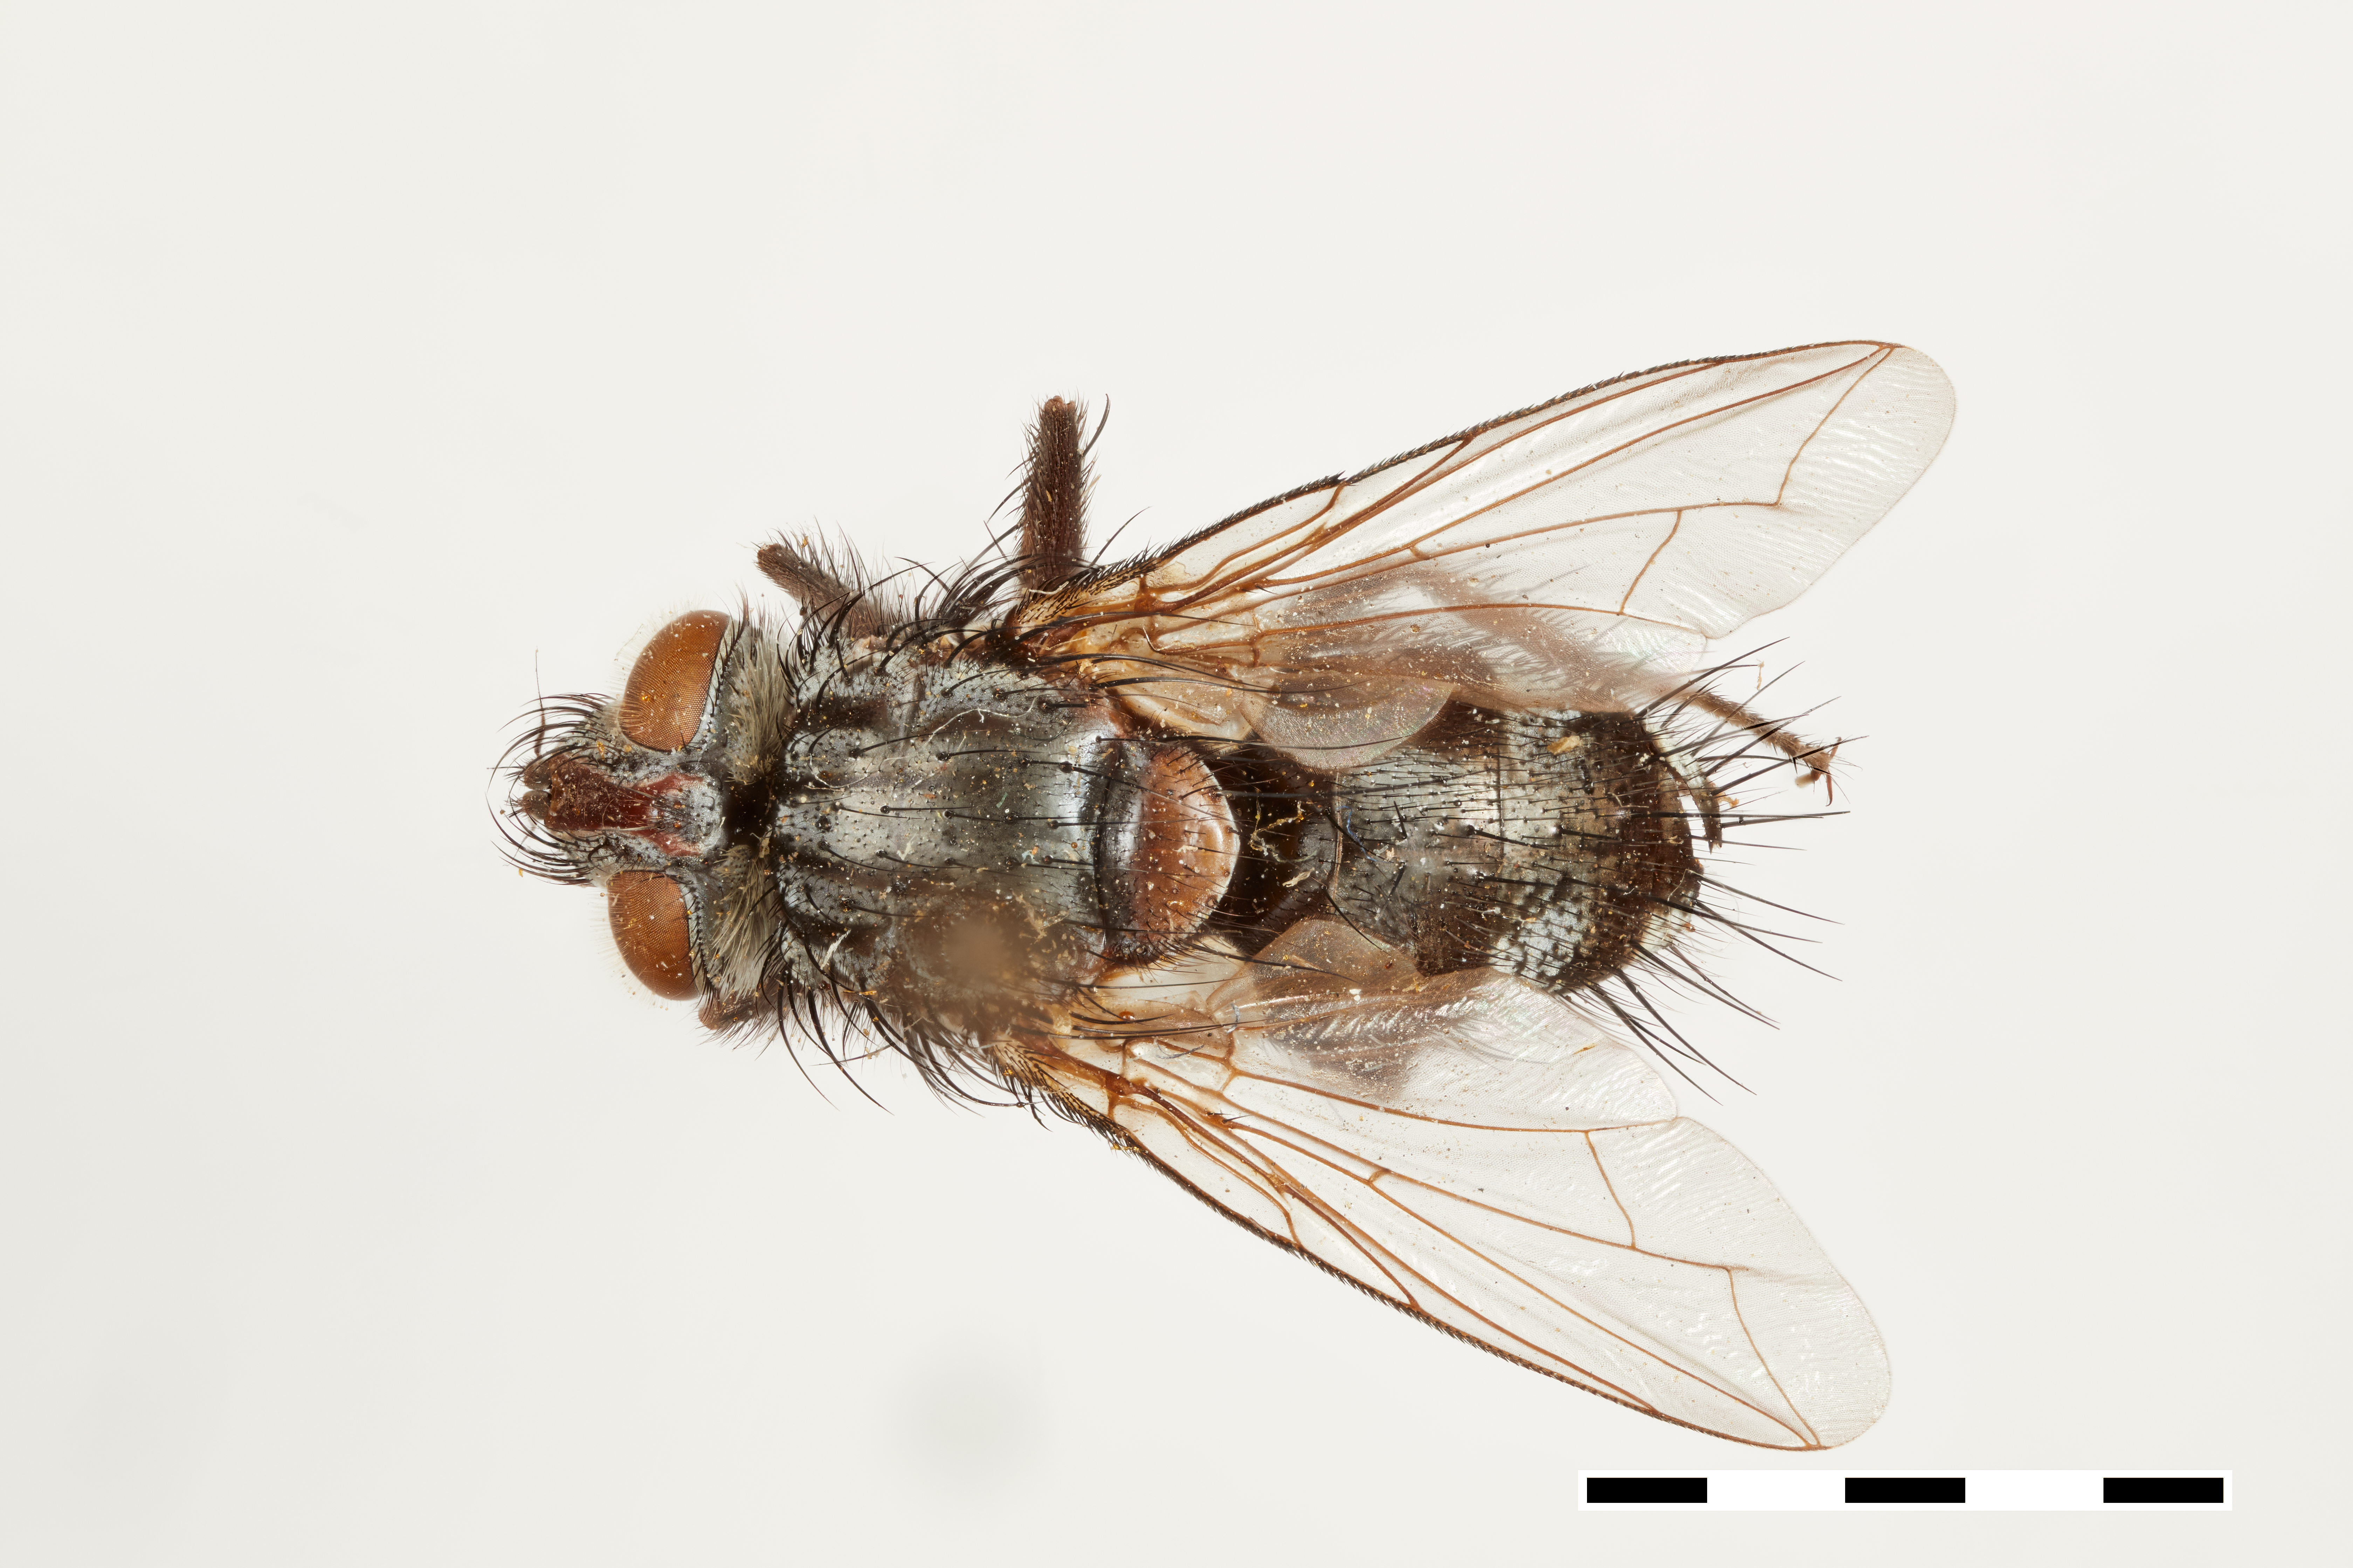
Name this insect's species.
Phorocera pluriseriata
